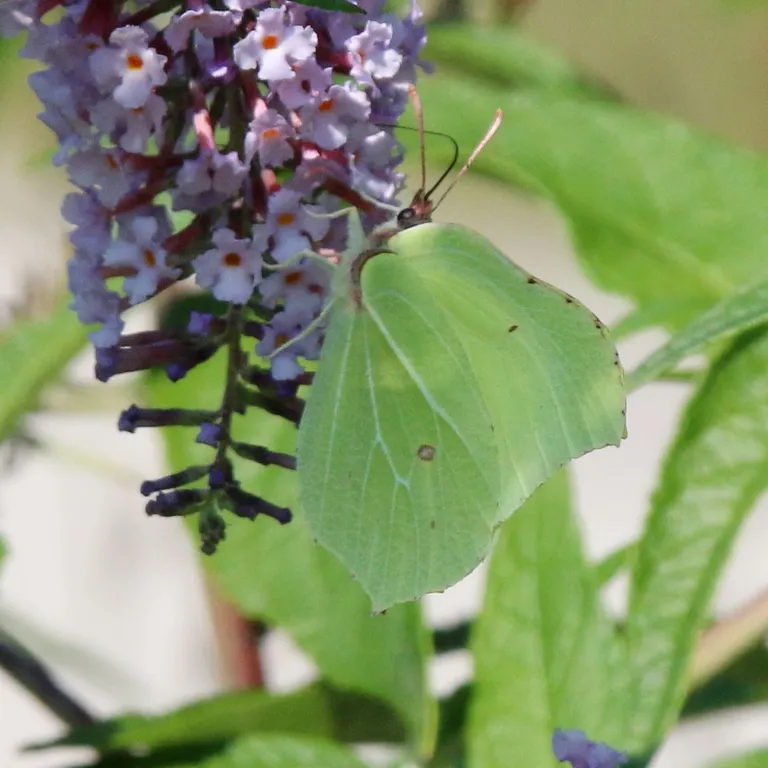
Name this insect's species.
Gonepteryx rhamni
